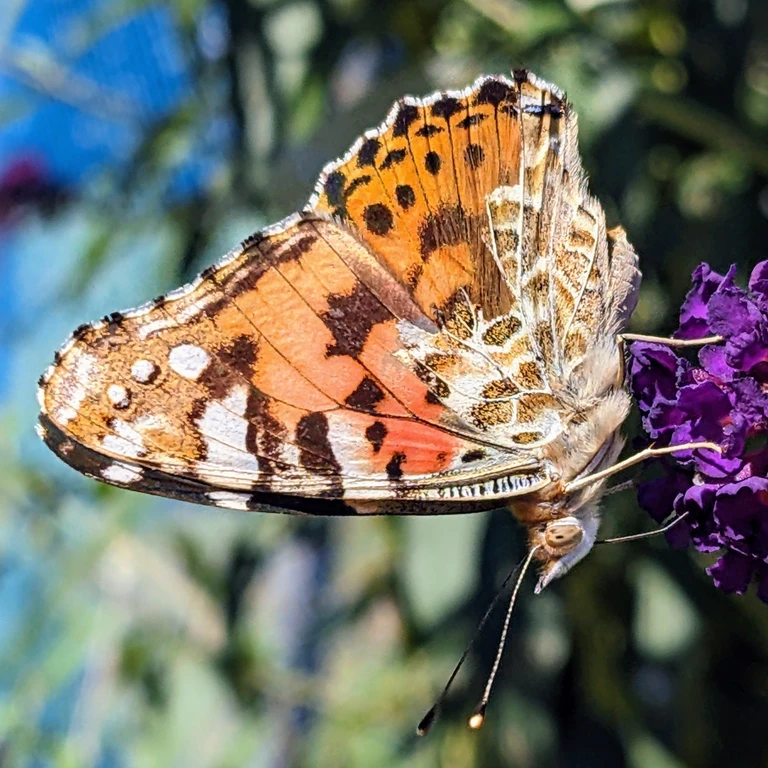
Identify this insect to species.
Vanessa cardui
